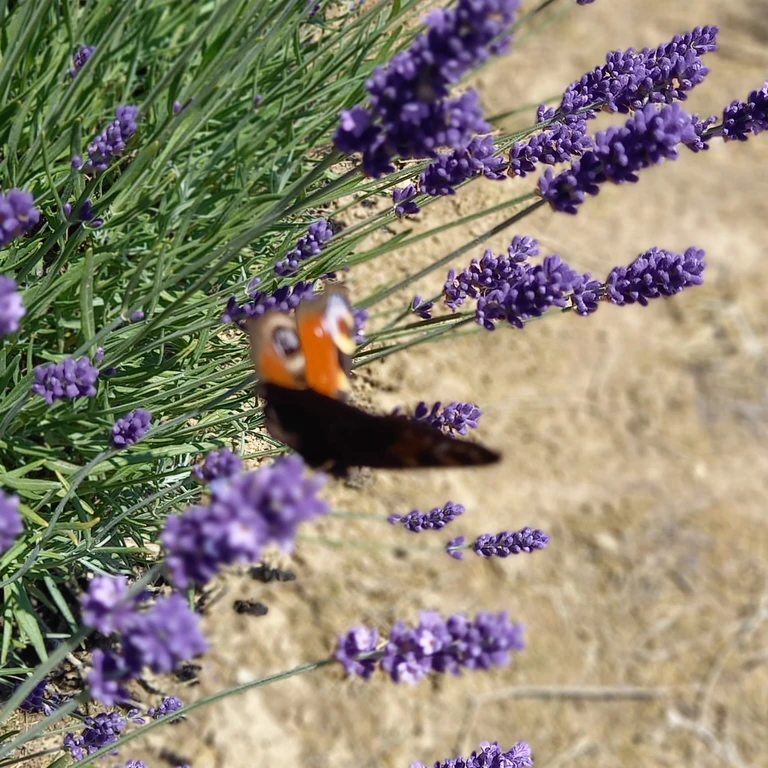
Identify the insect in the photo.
Aglais io
